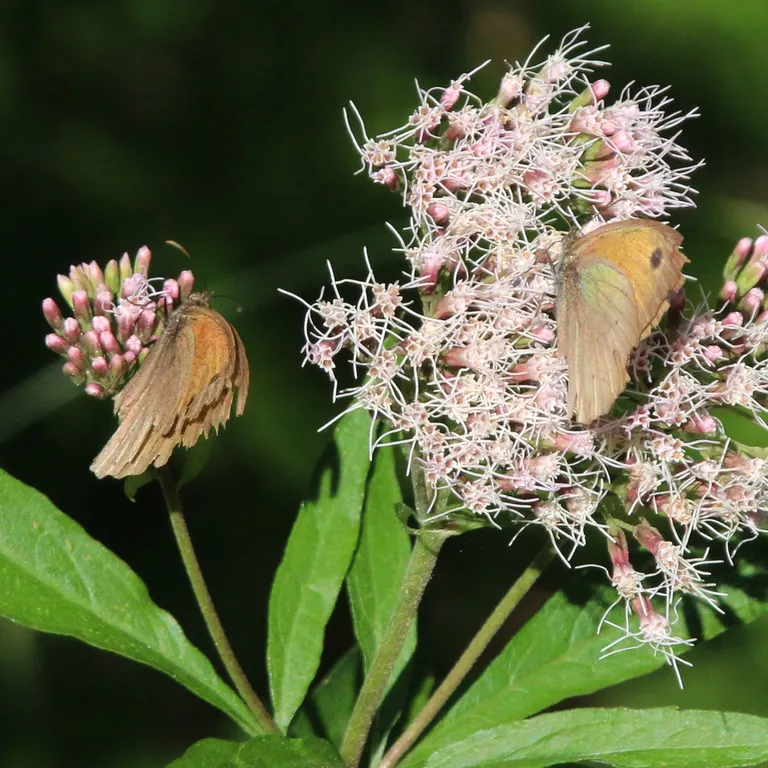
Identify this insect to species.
Maniola jurtina
